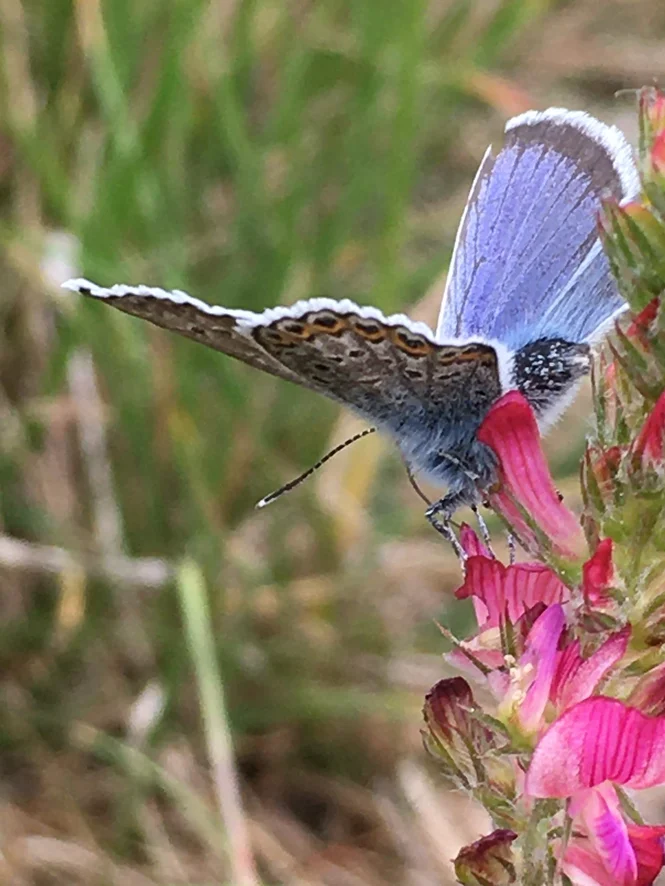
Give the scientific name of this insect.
Plebejus argus
